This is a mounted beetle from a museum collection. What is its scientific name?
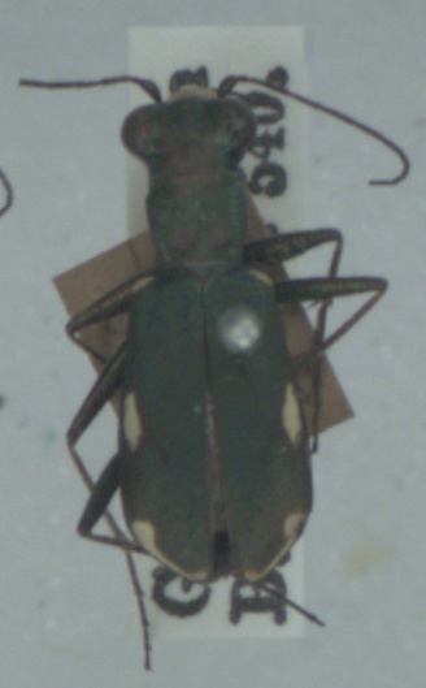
Cylindera germanica
